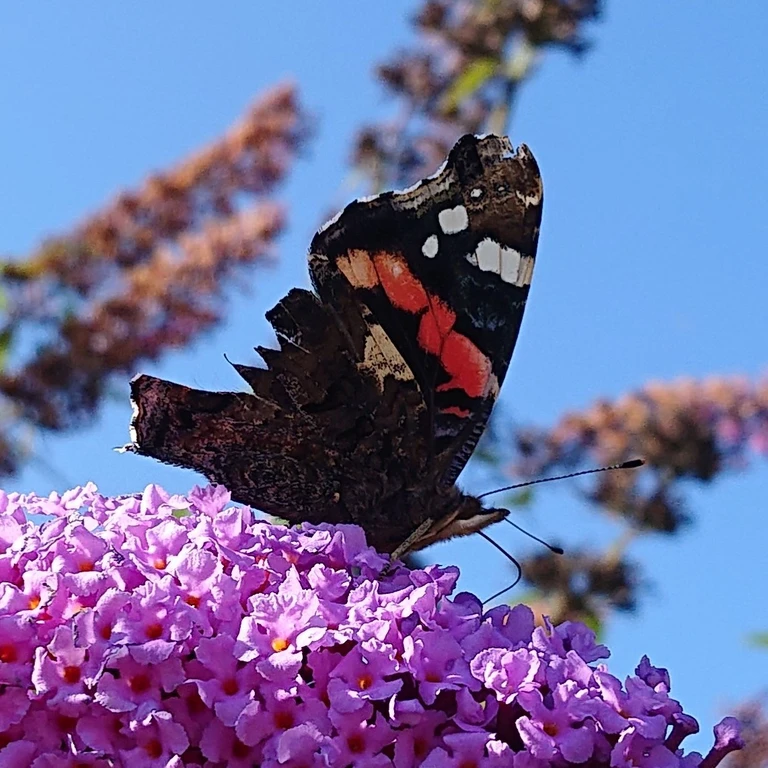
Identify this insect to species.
Vanessa atalanta
